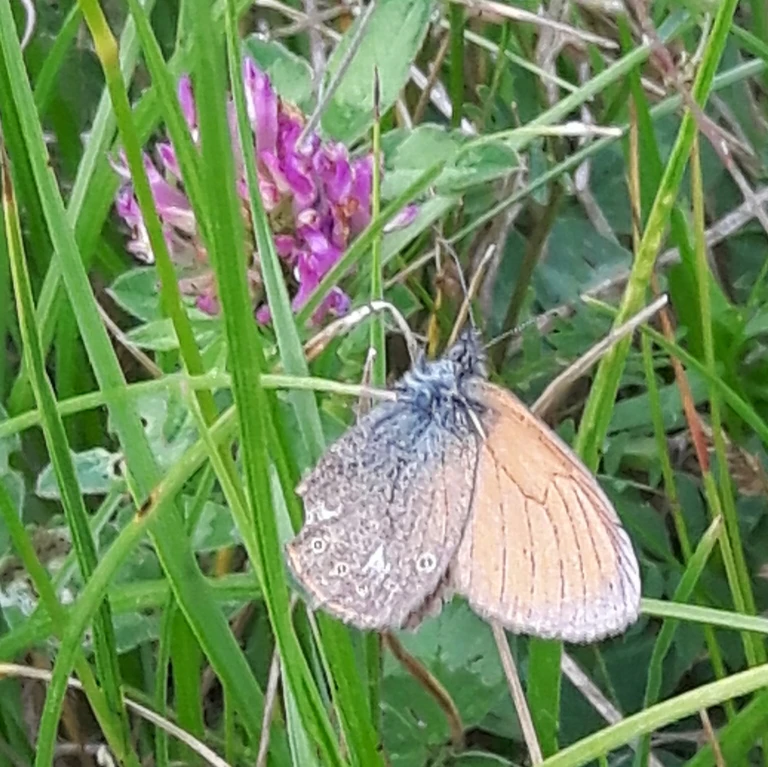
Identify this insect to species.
Coenonympha glycerion (also Coenonympha iphis)
